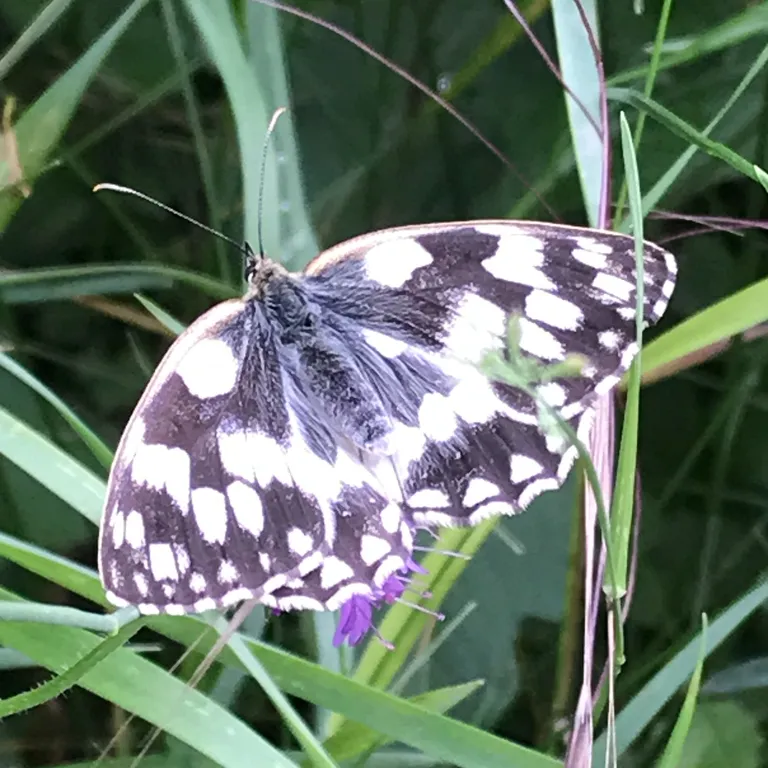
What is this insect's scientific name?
Melanargia galathea
